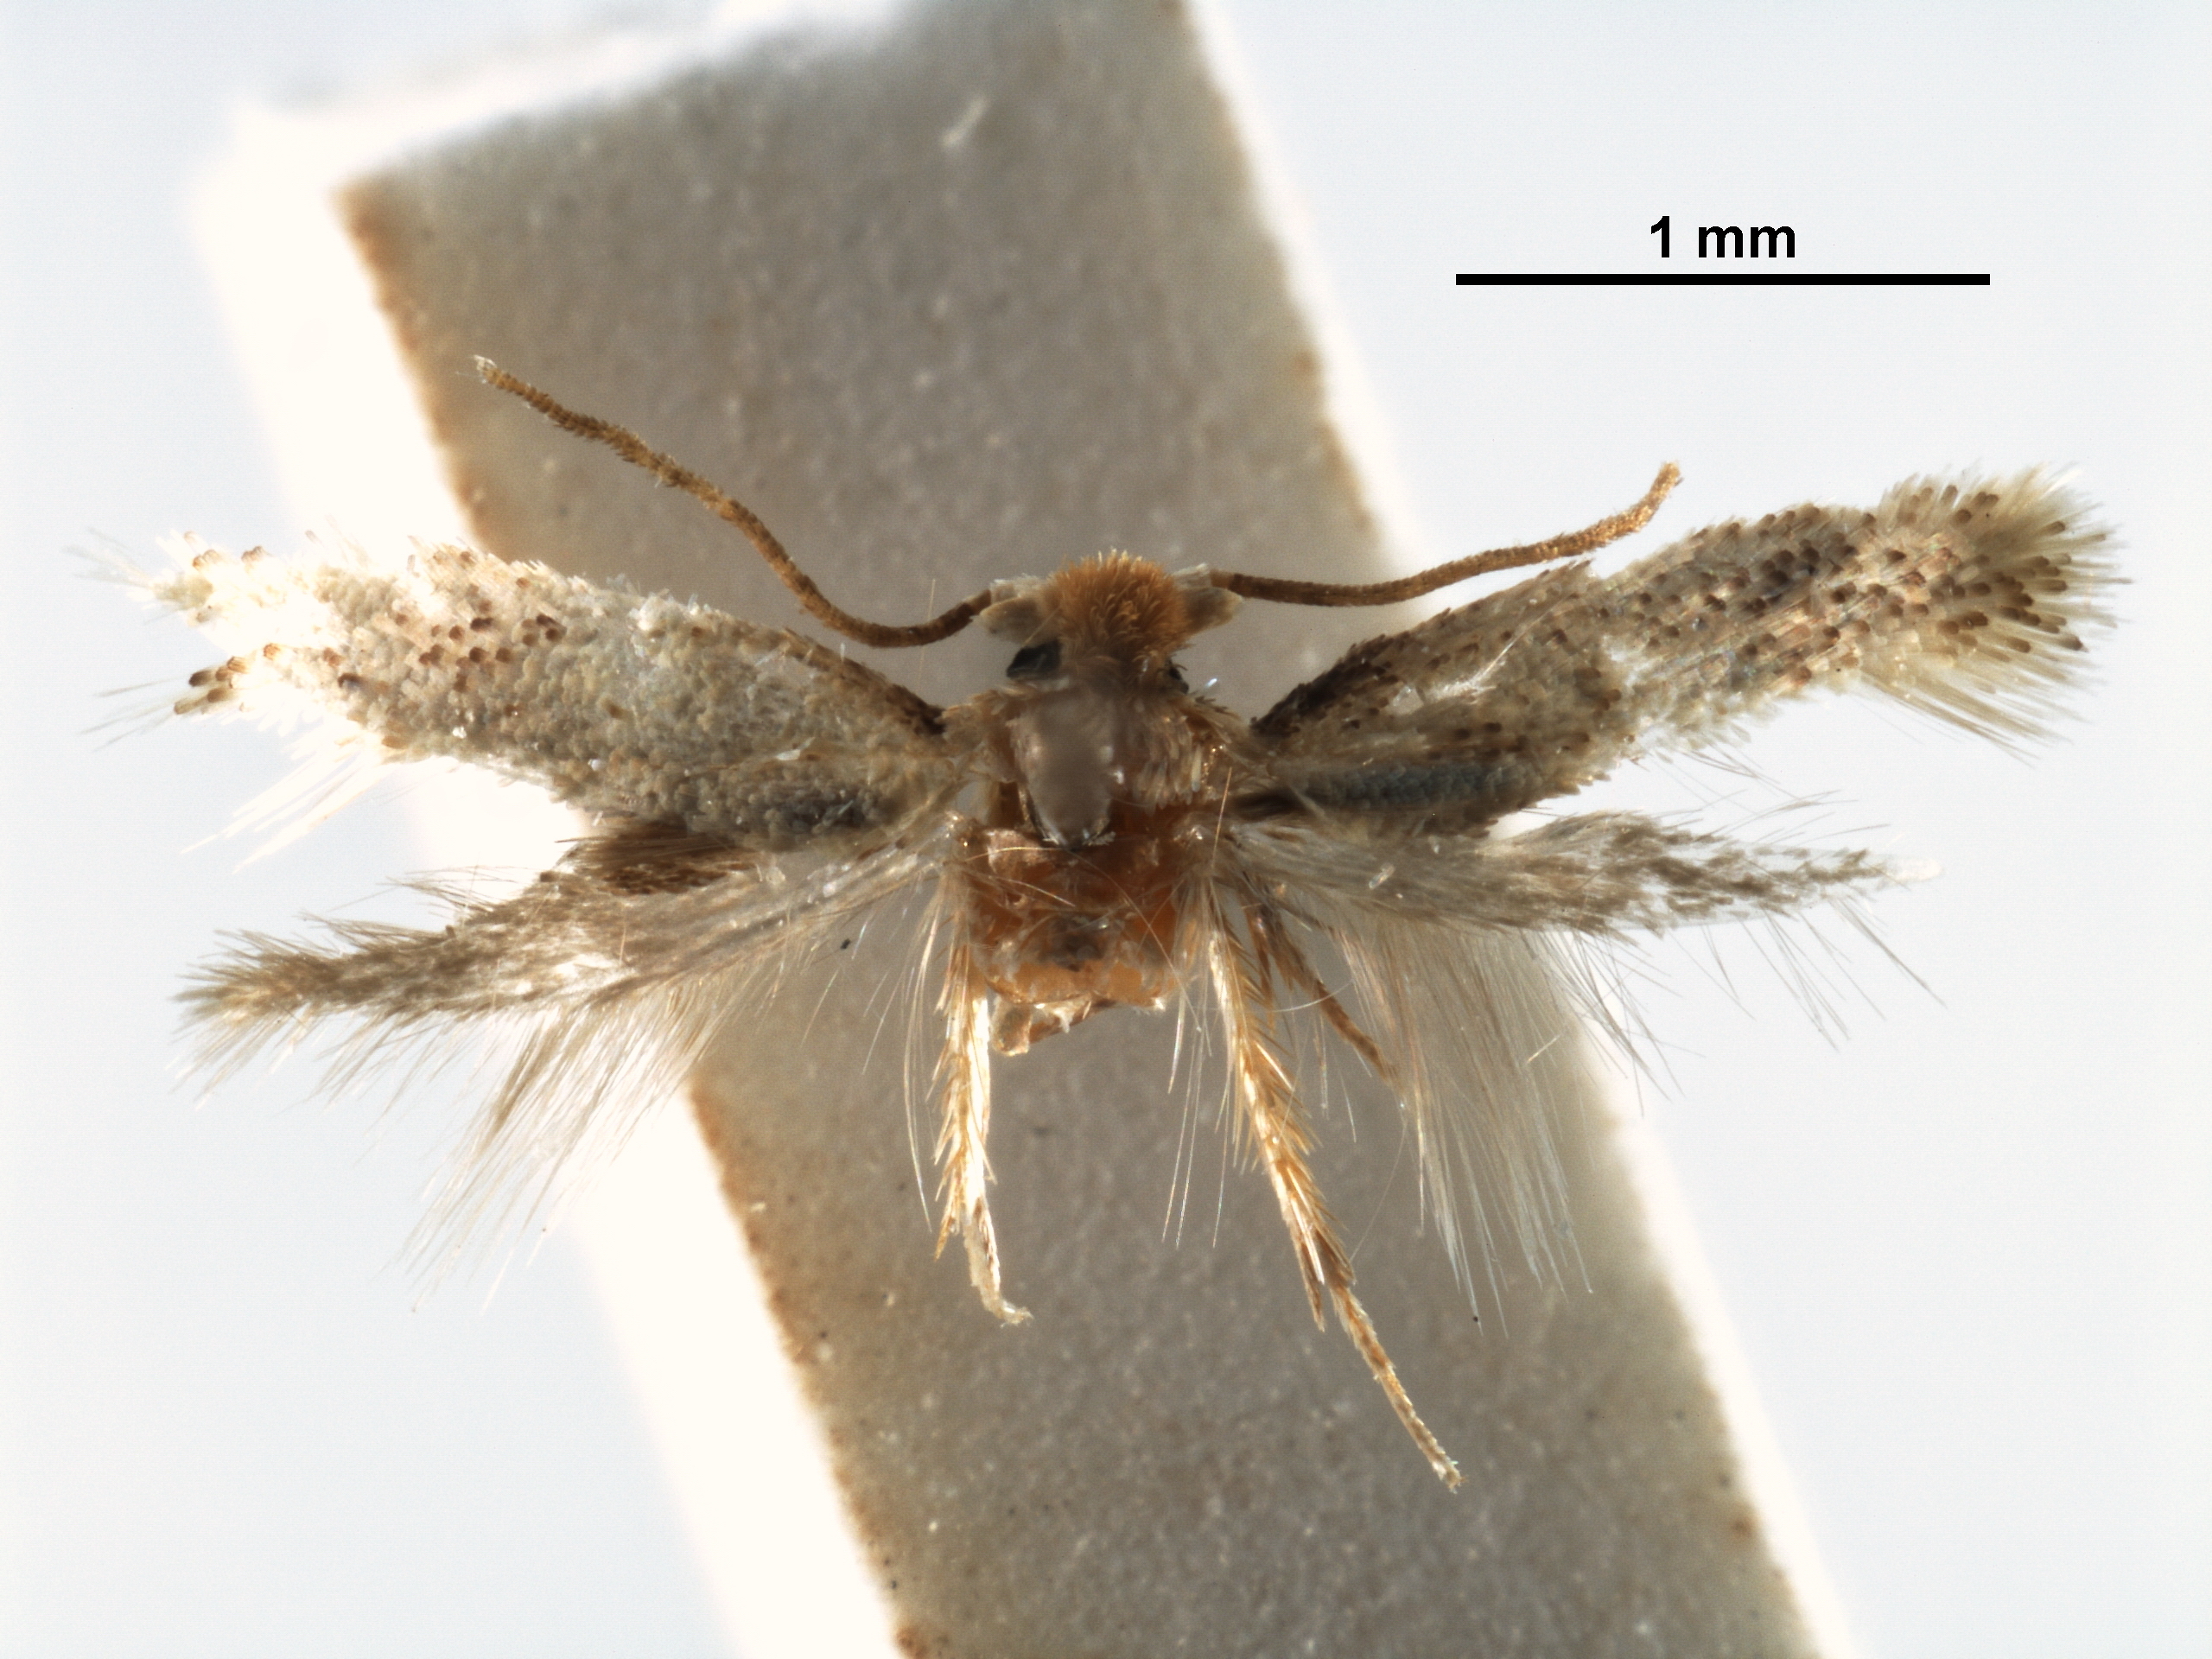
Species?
Zimmermannia obrutella
